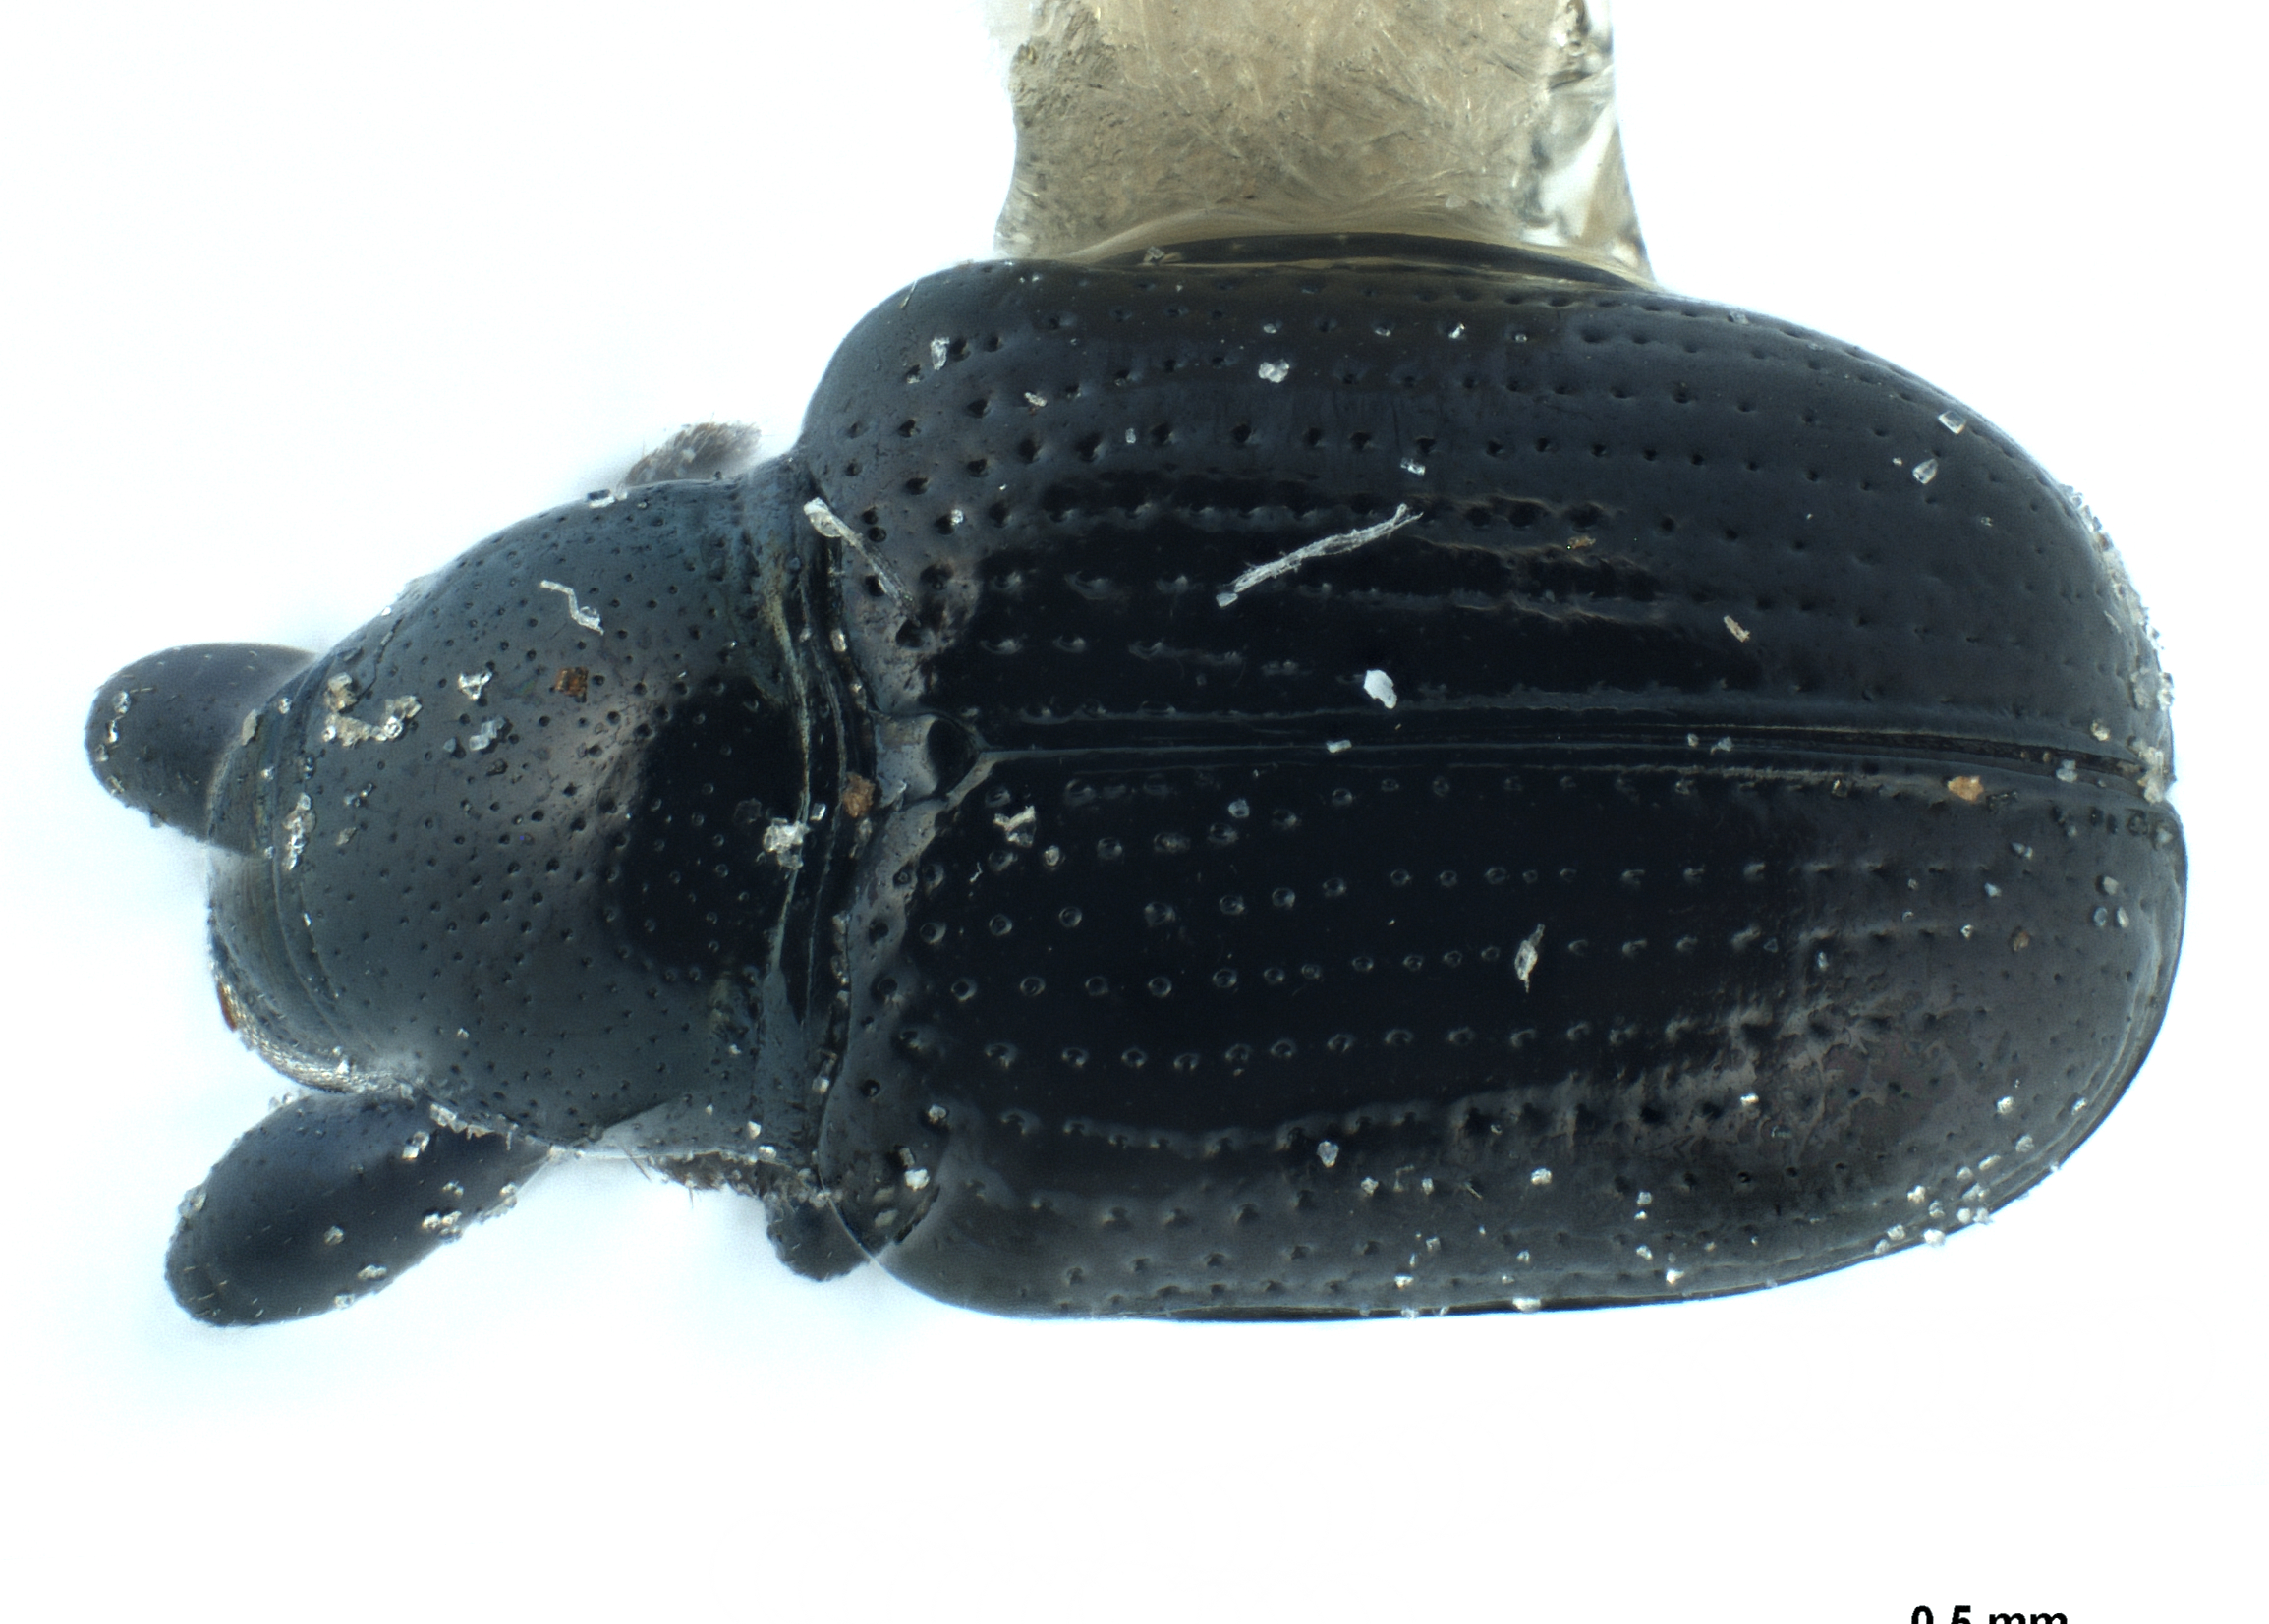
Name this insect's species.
Euops eucalypti
